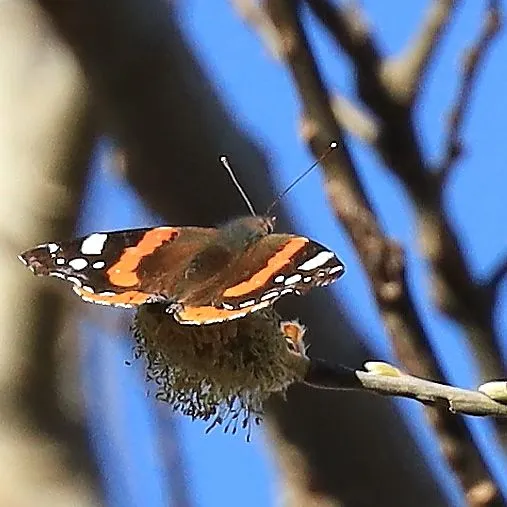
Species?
Vanessa atalanta
